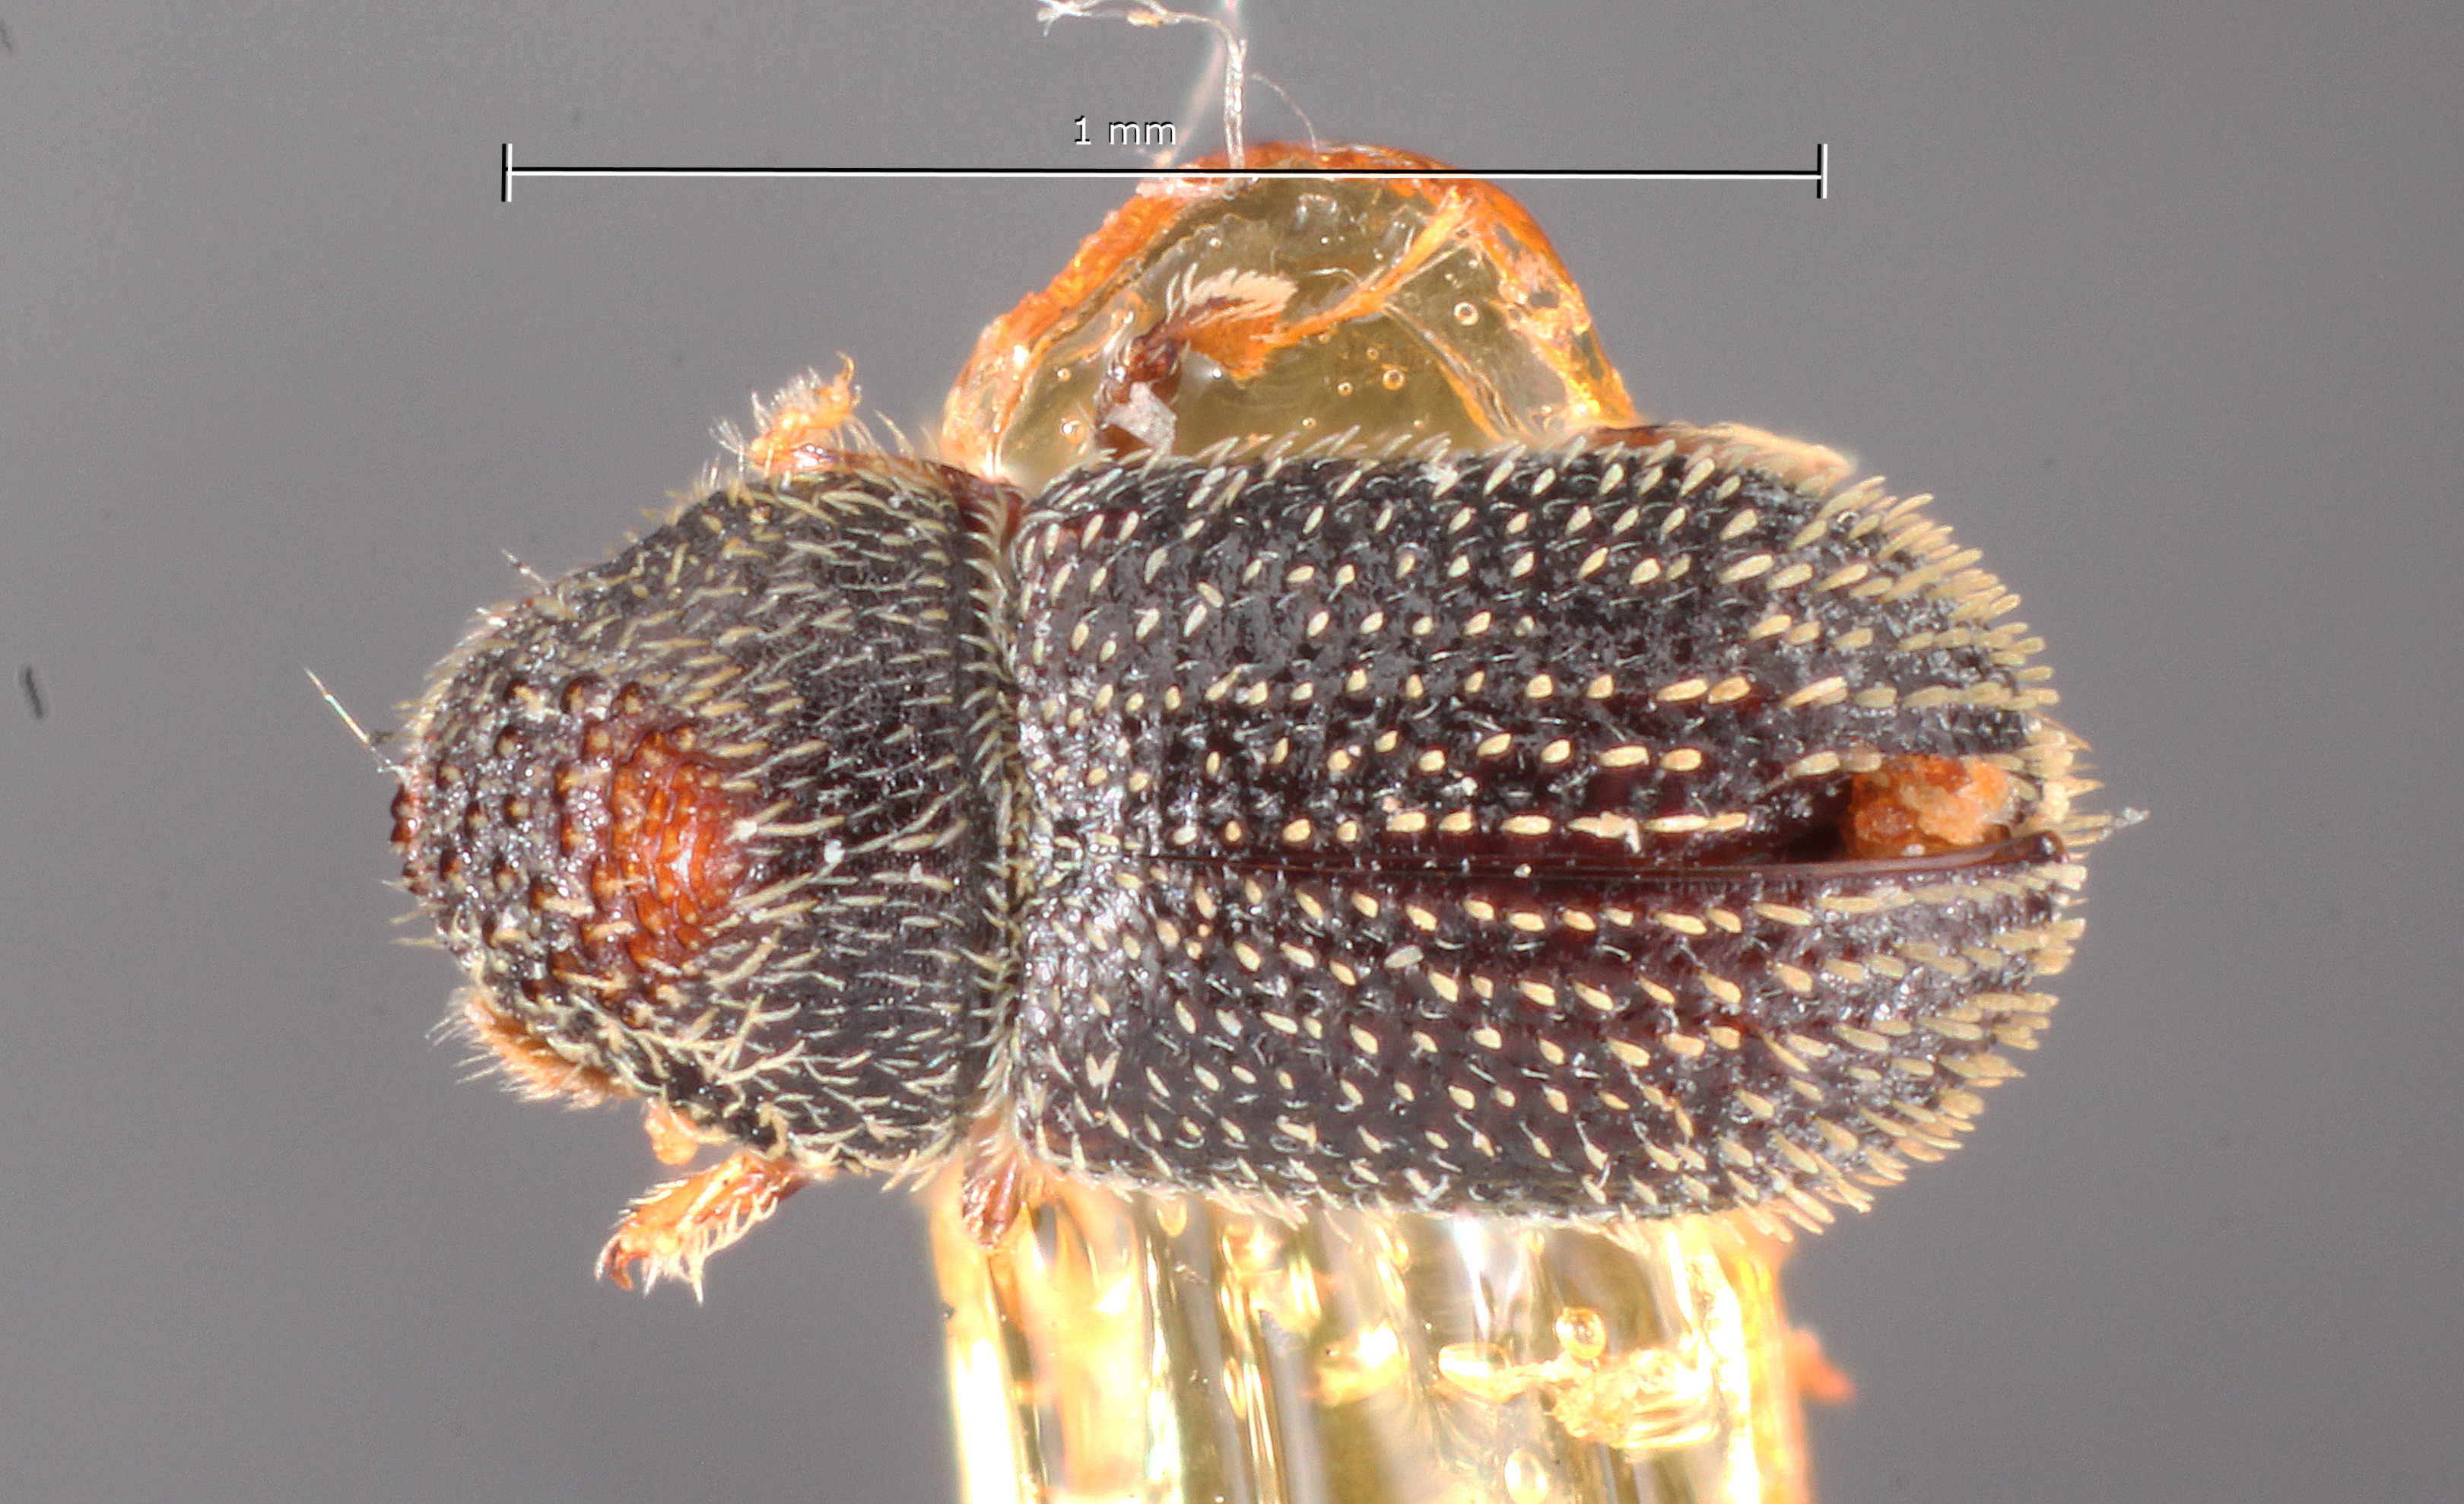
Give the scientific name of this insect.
Pseudothysanoes drakei
